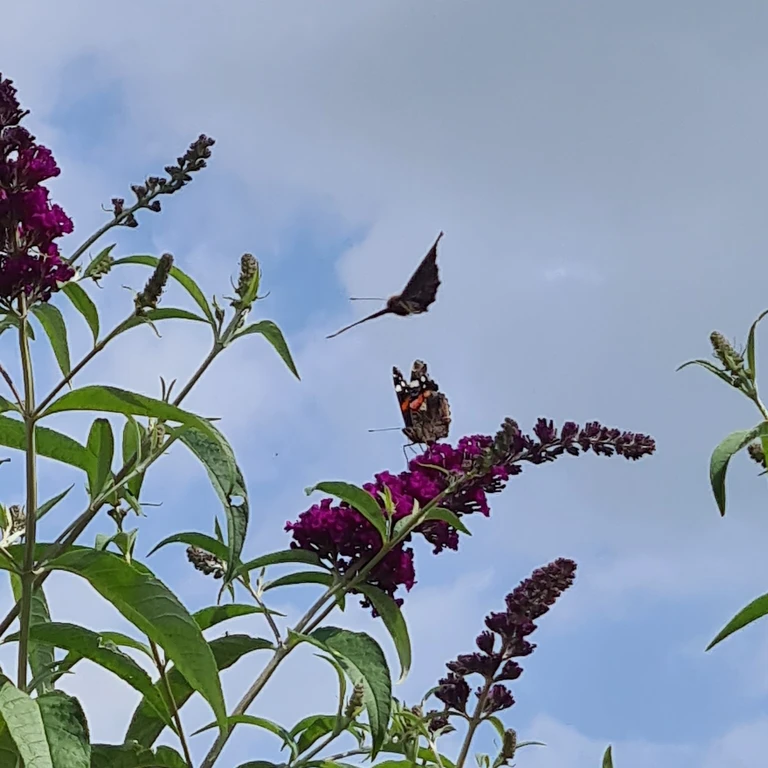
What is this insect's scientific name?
Vanessa atalanta
